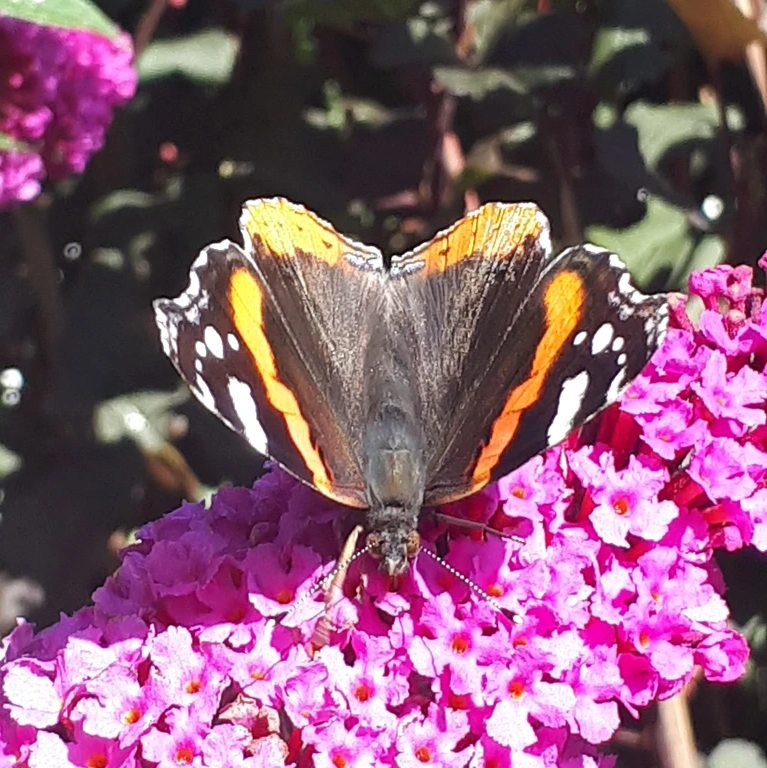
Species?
Vanessa atalanta
